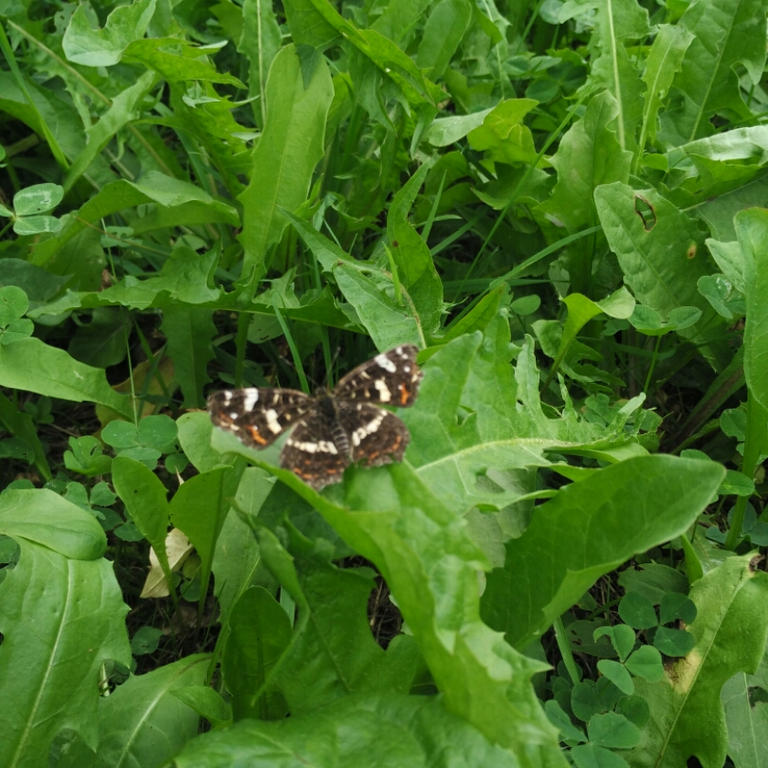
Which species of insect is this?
Araschnia levana
